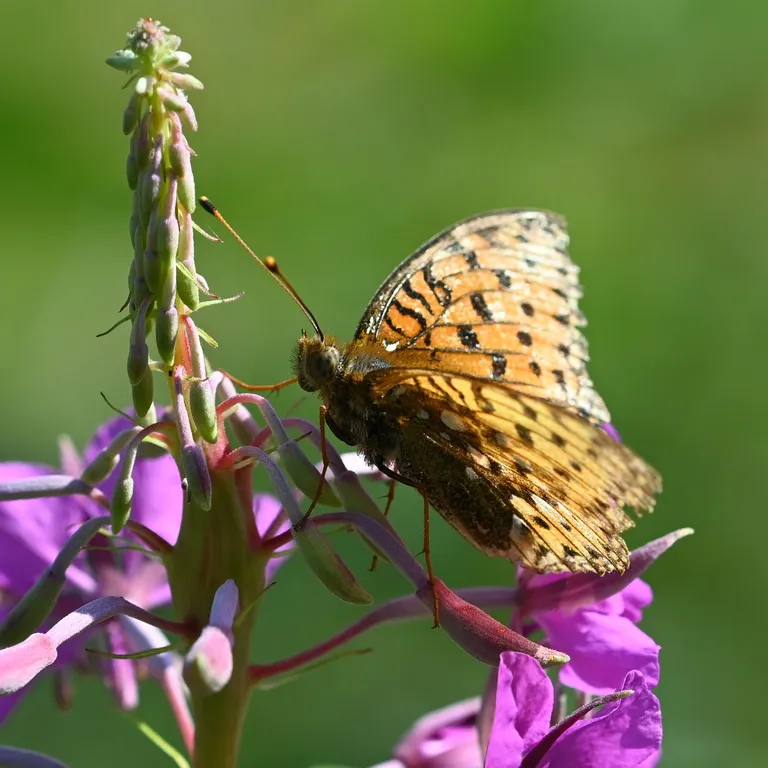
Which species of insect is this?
Speyeria aglaja
